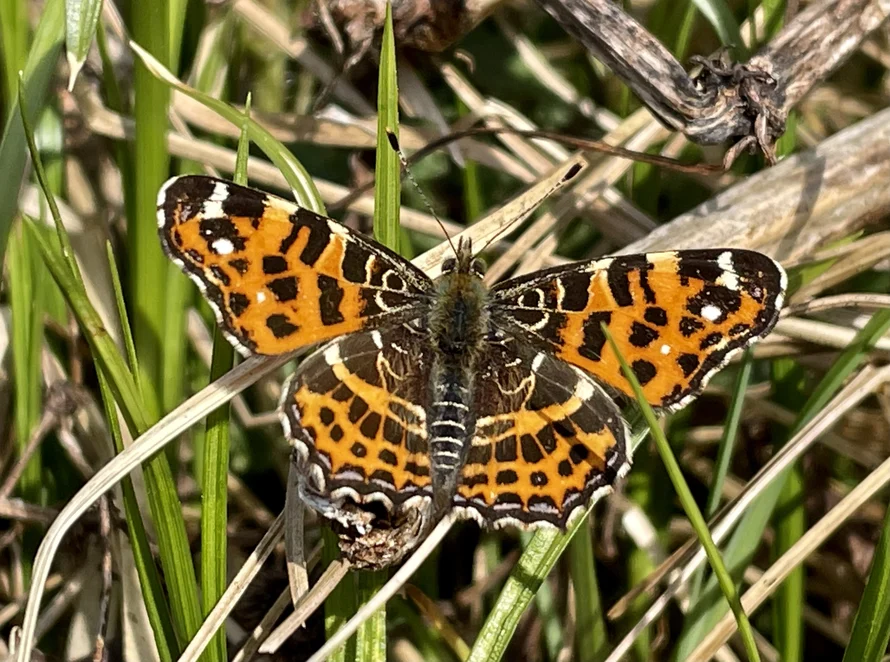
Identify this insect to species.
Araschnia levana
